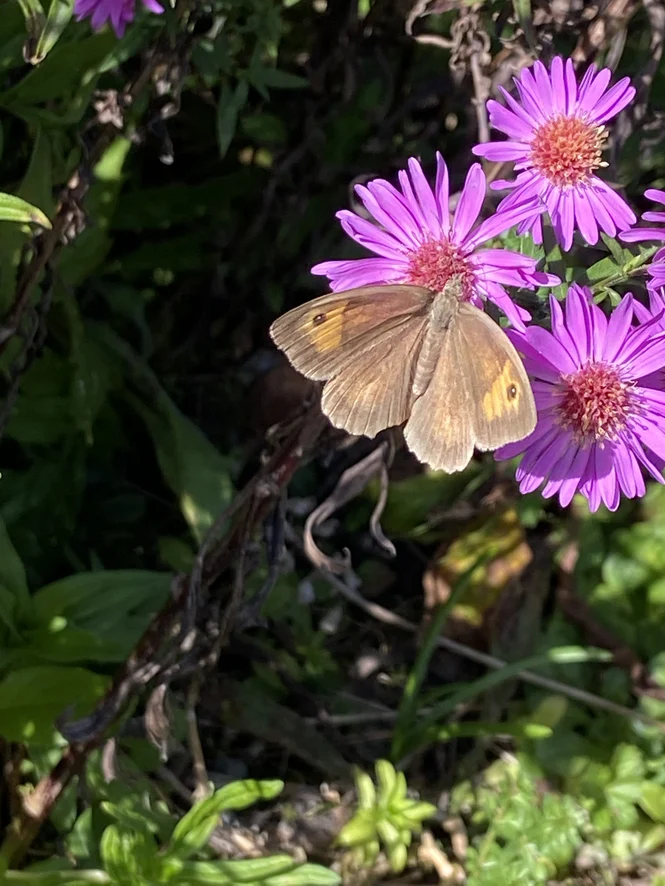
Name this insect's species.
Maniola jurtina
